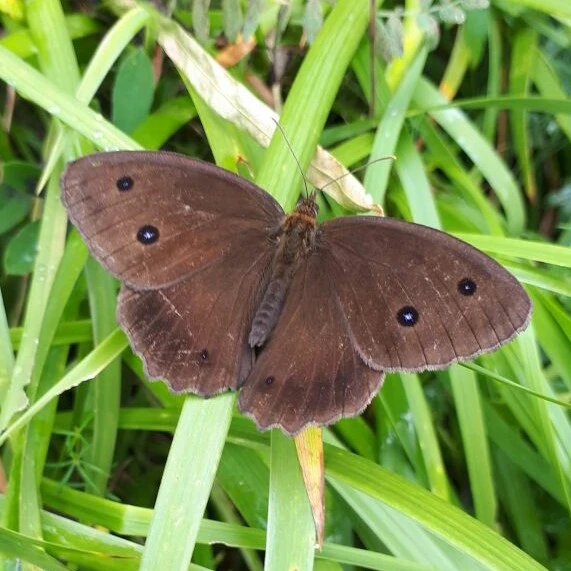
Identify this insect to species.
Minois dryas
